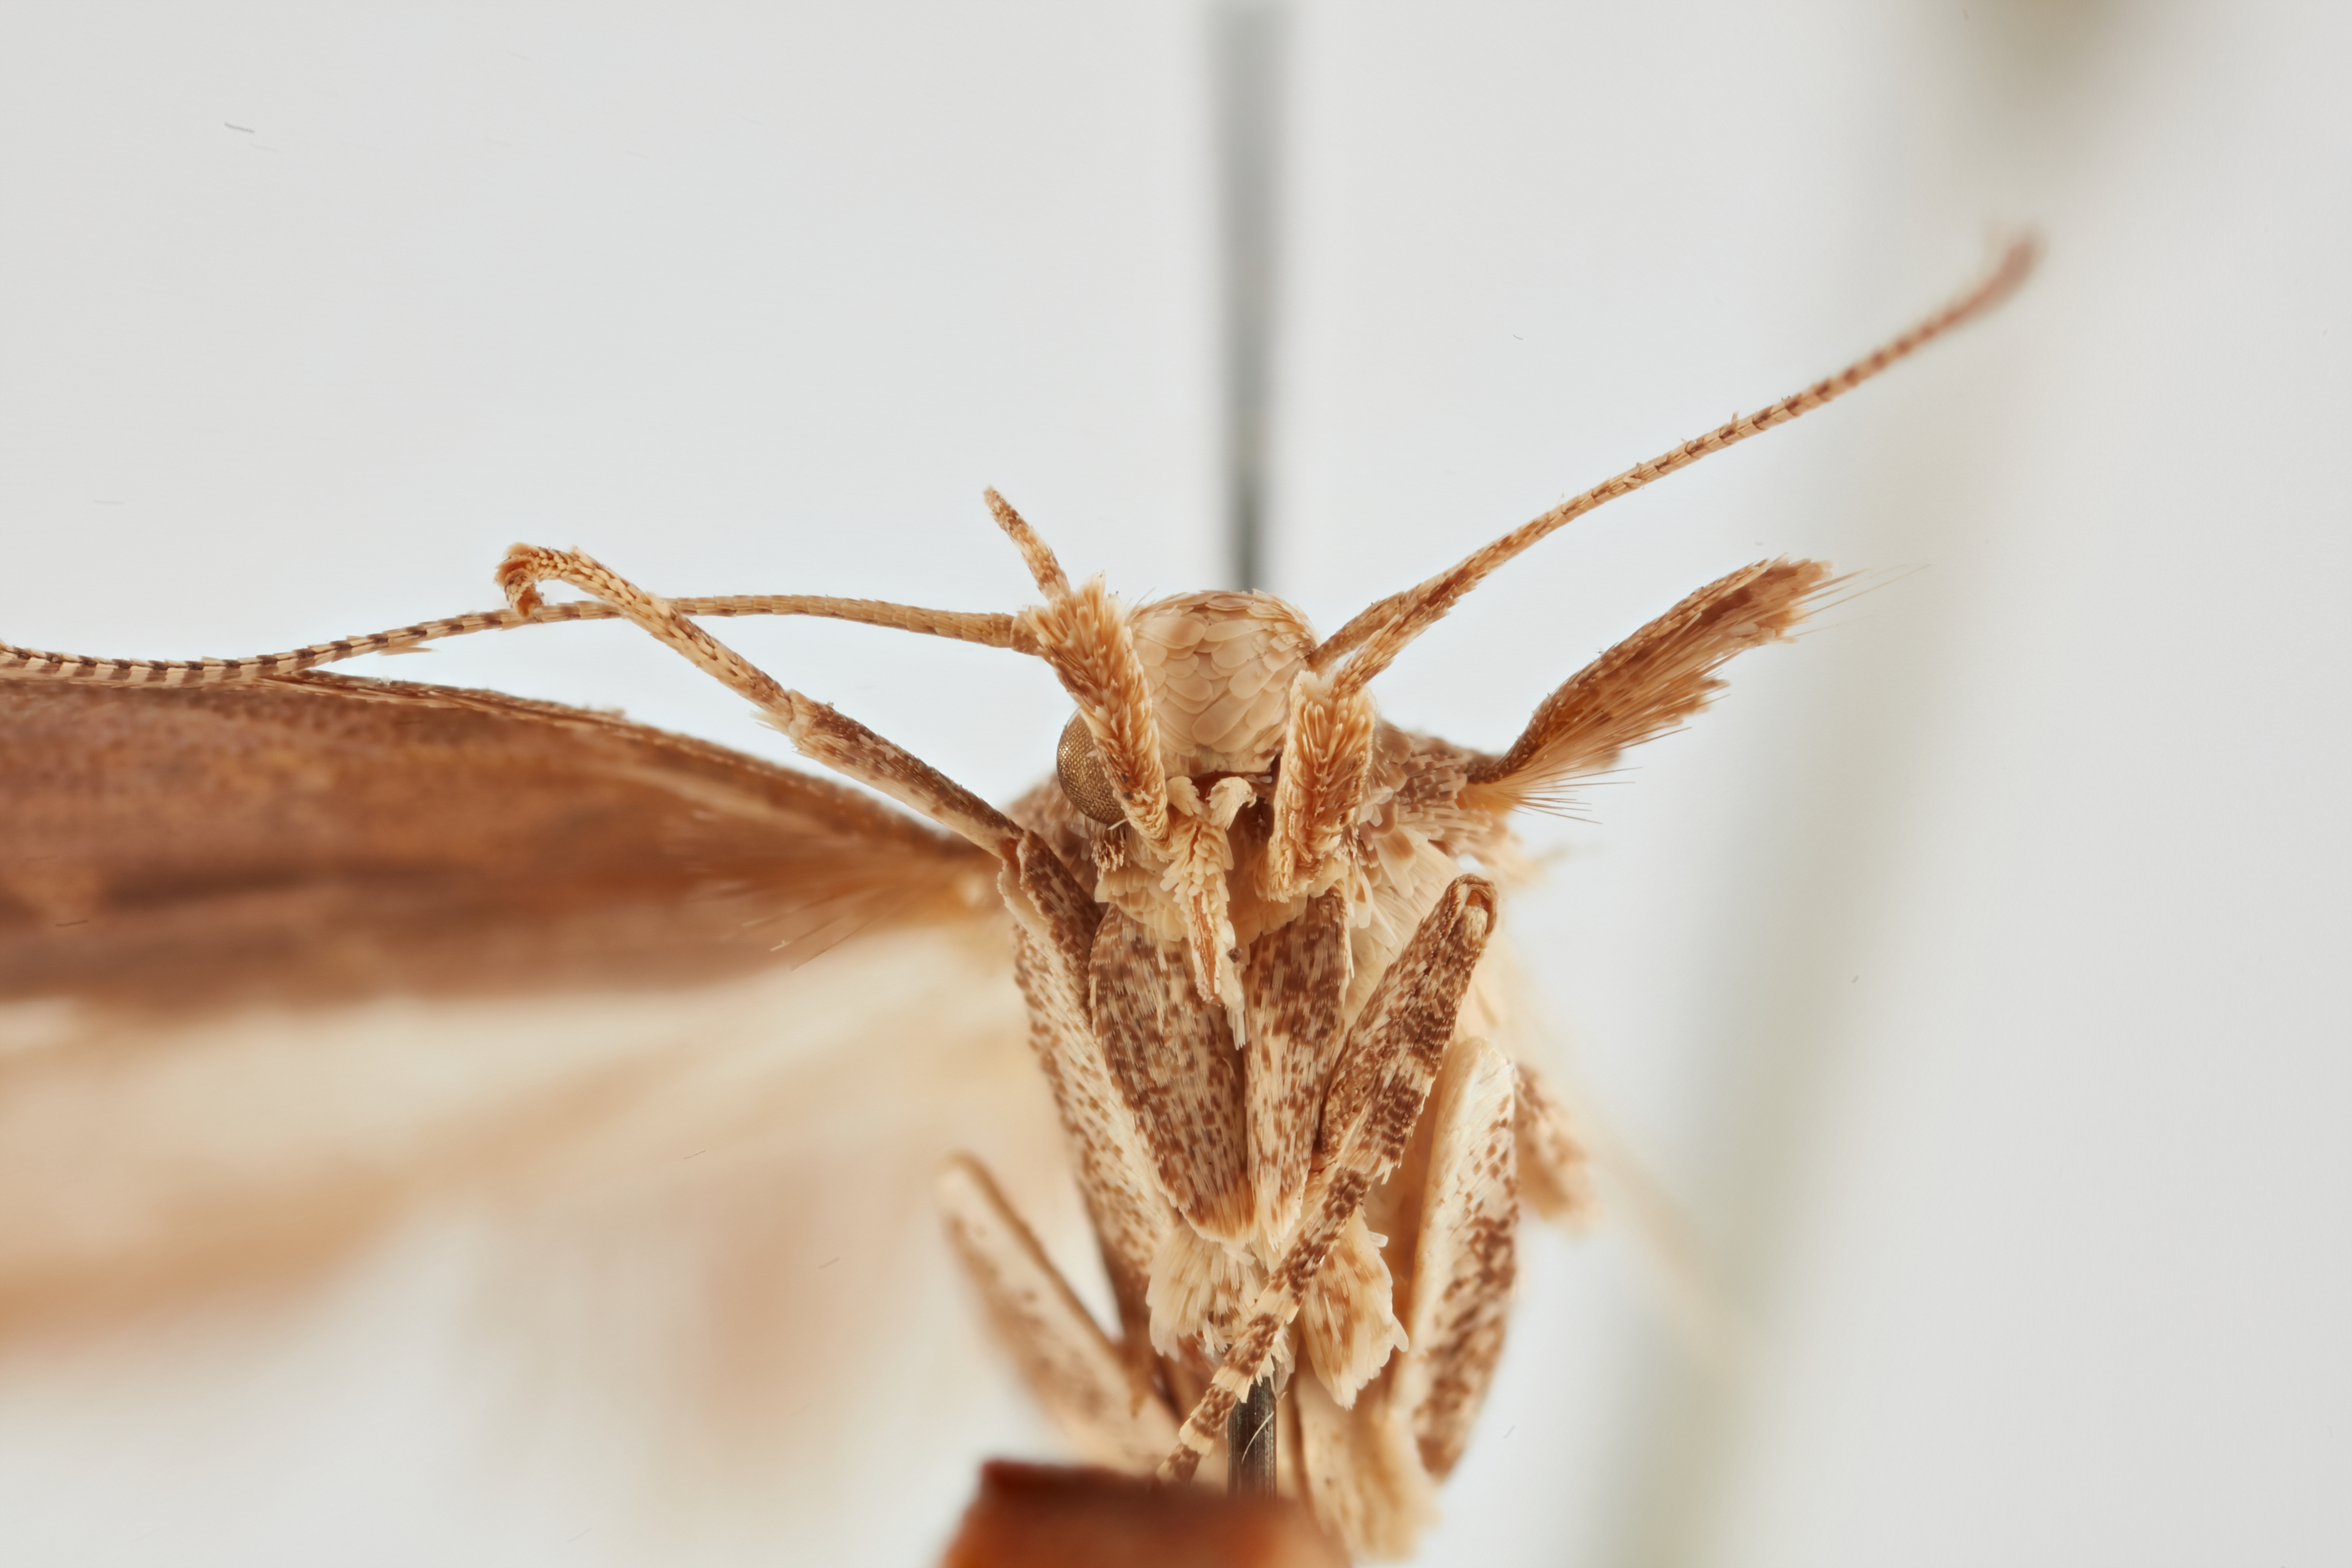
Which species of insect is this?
Phthorimaea operculella
